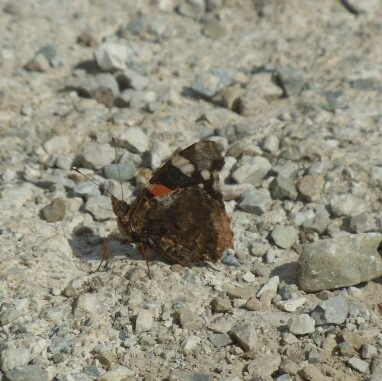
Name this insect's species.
Vanessa atalanta
